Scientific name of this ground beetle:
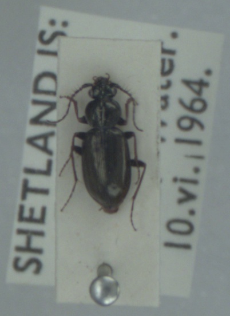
Loricera pilicornis
